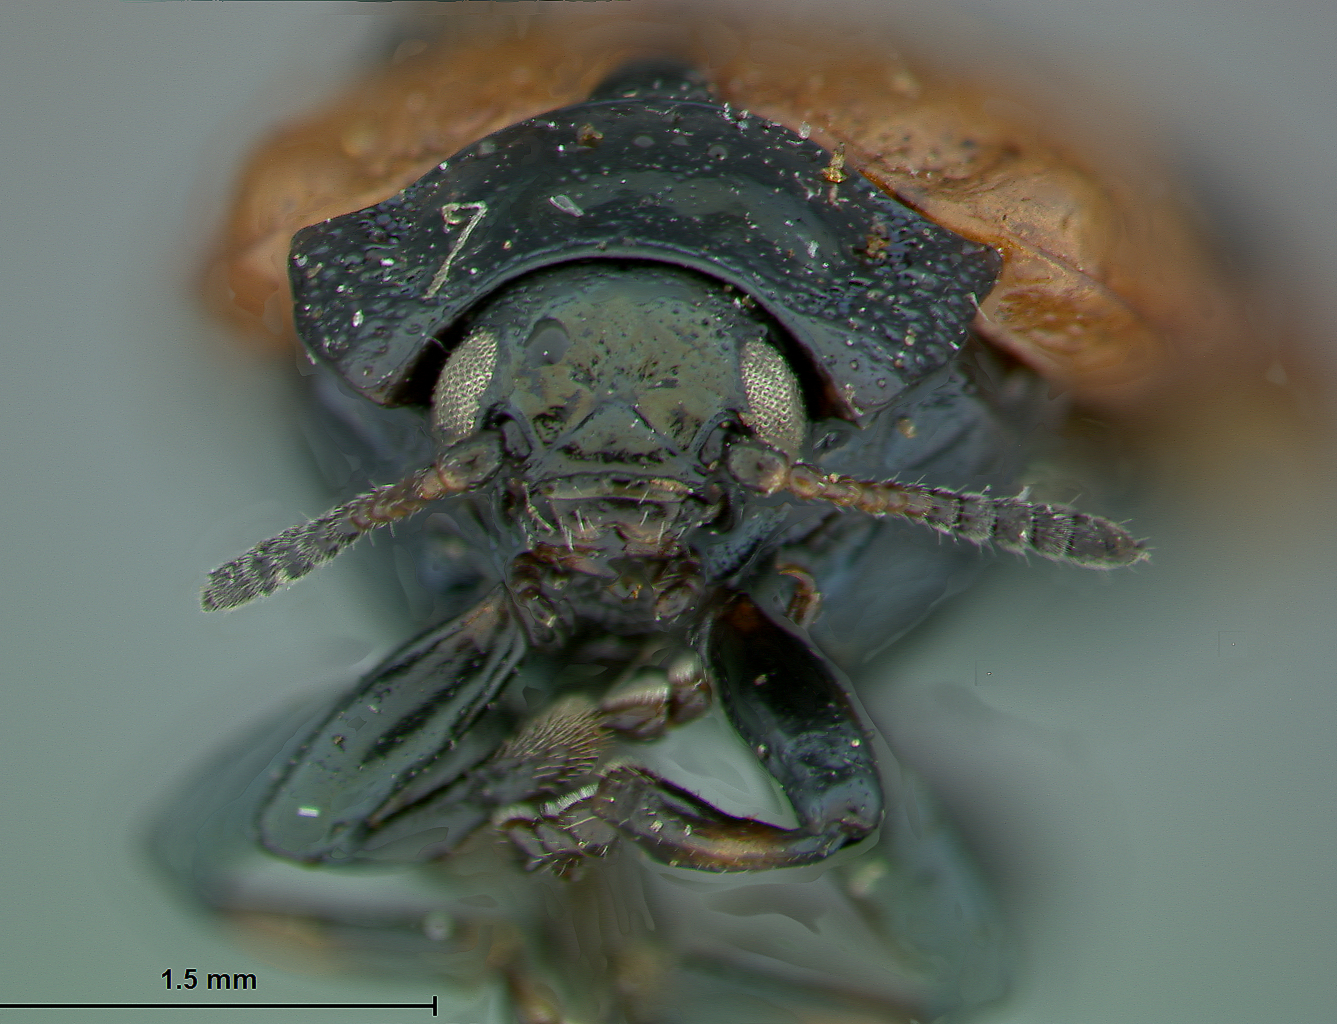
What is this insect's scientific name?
Chrysomela interrupta
